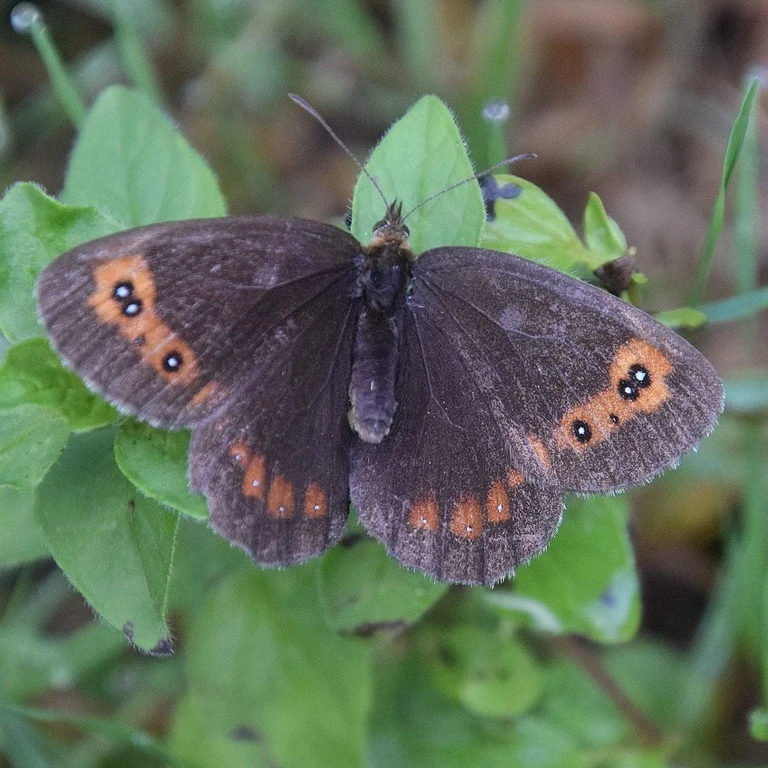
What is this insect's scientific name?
Erebia aethiops
